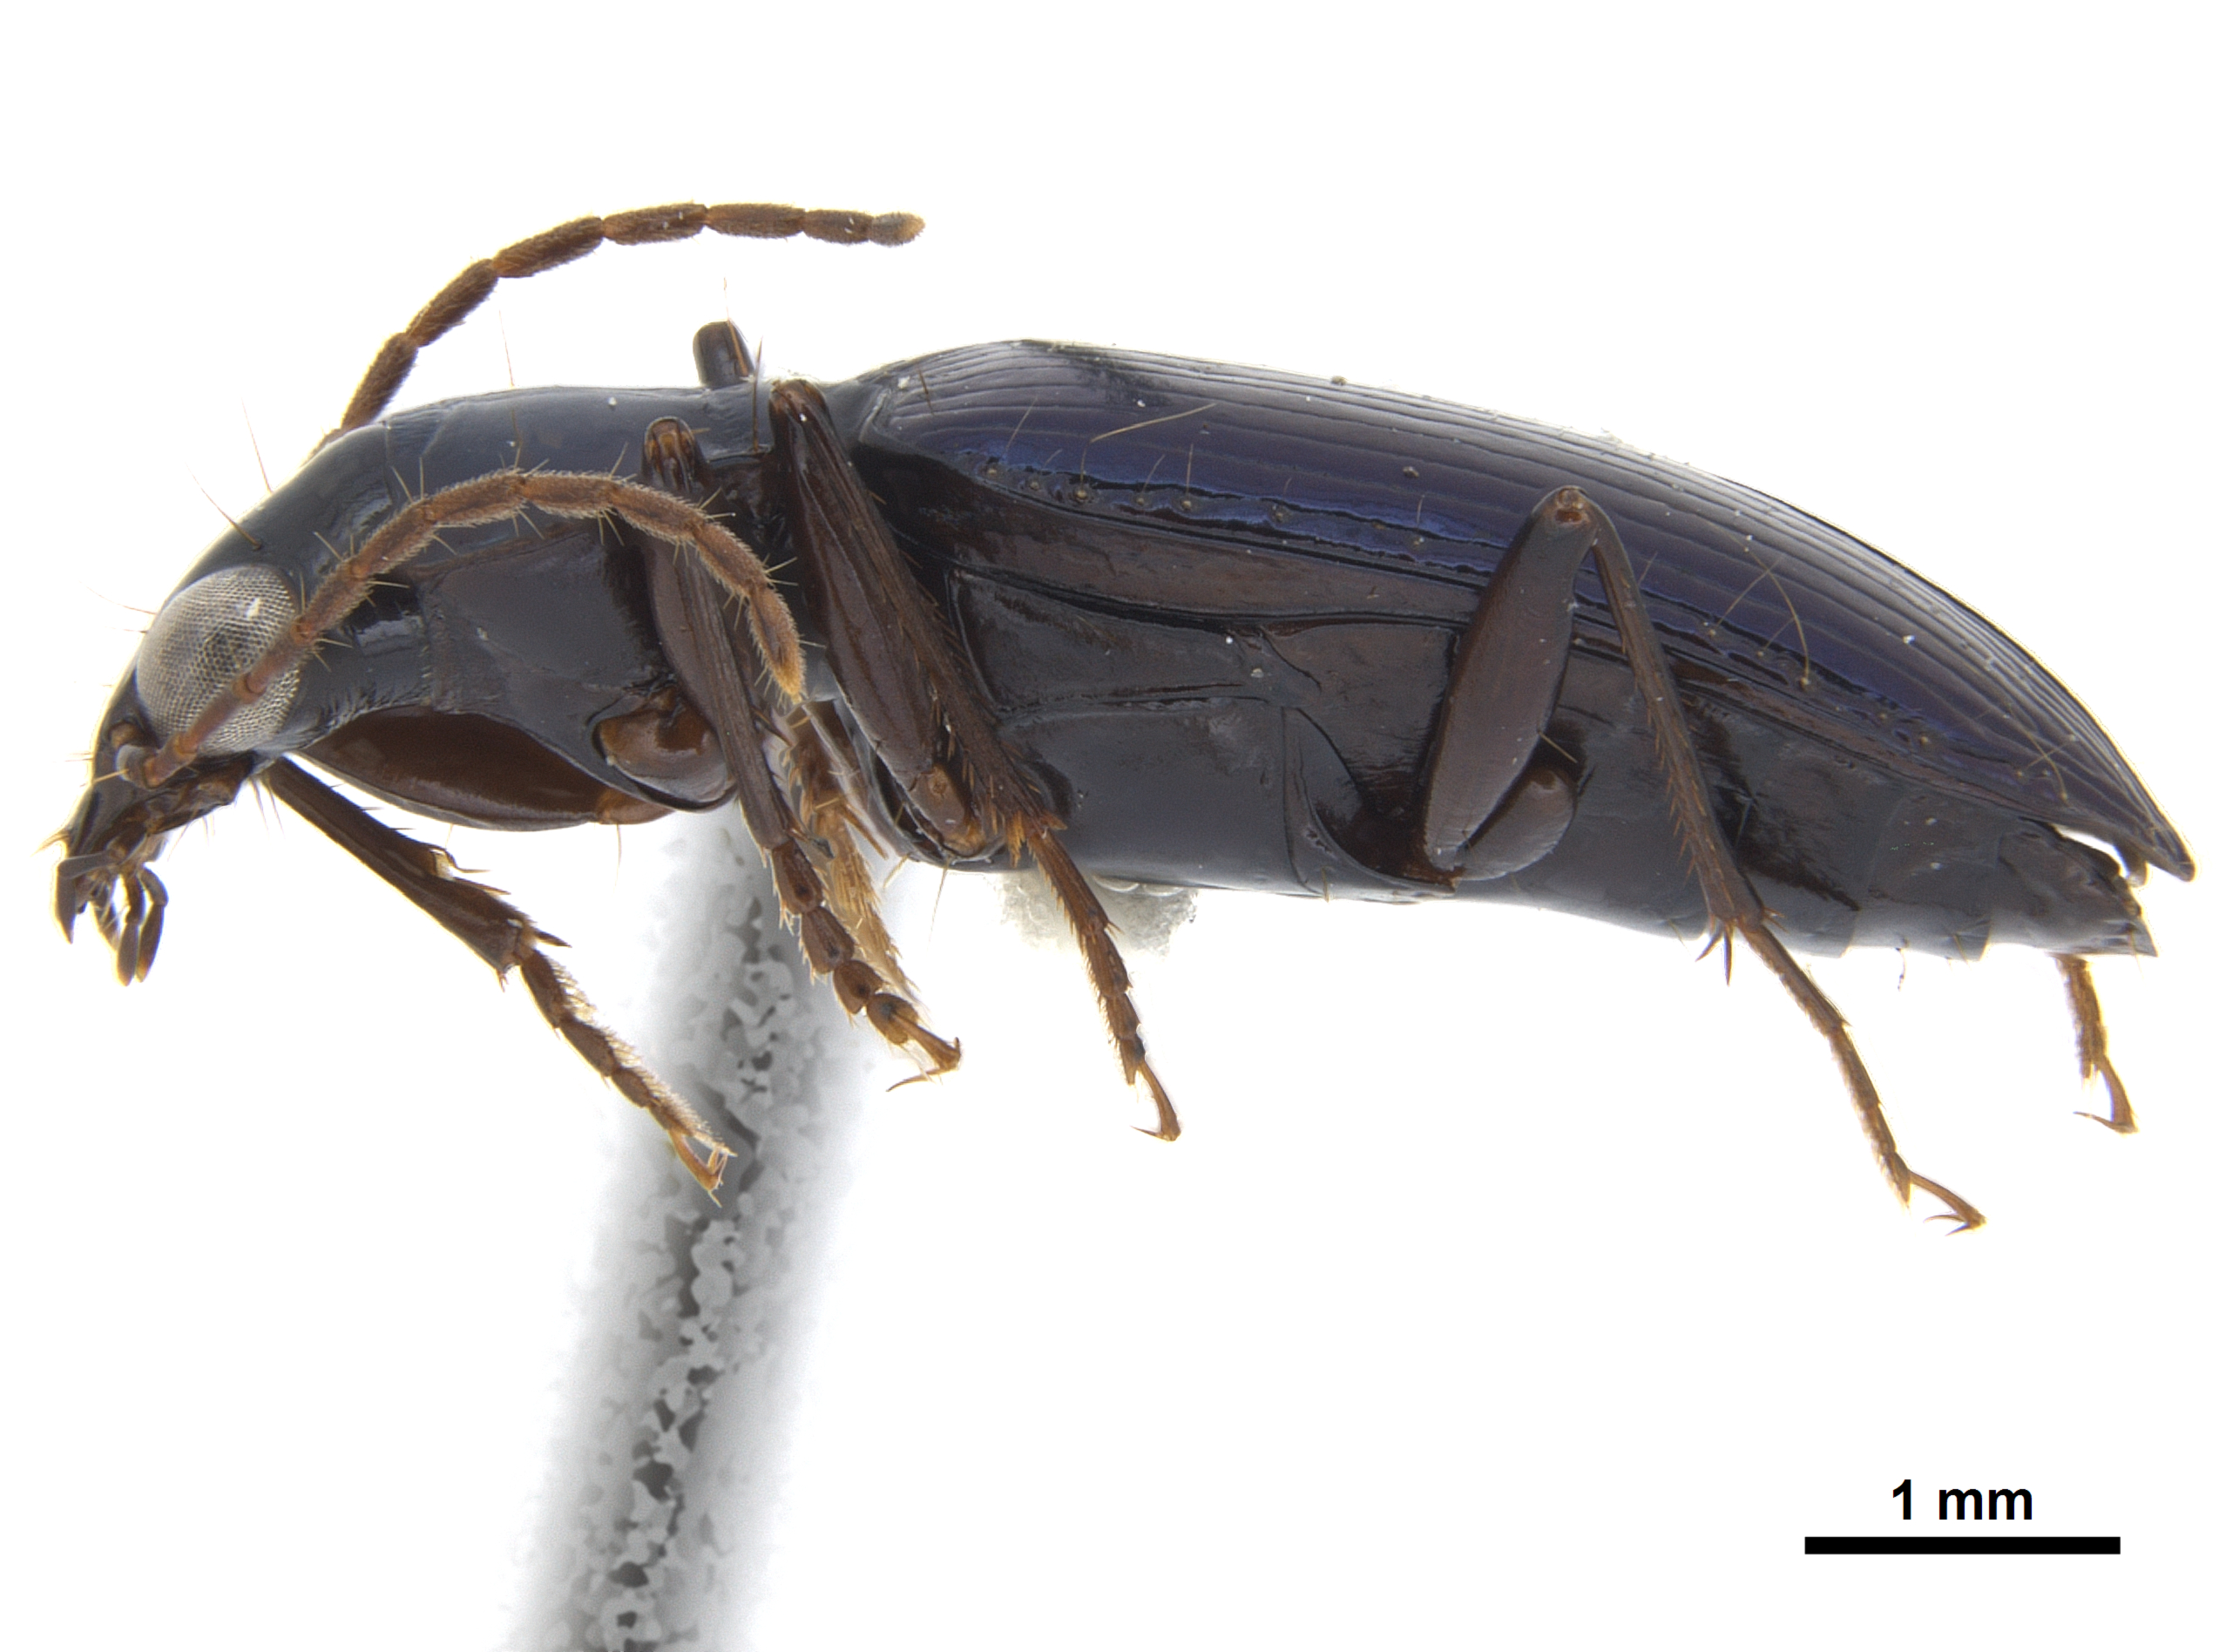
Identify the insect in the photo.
Glyptolenus chalybaeus
